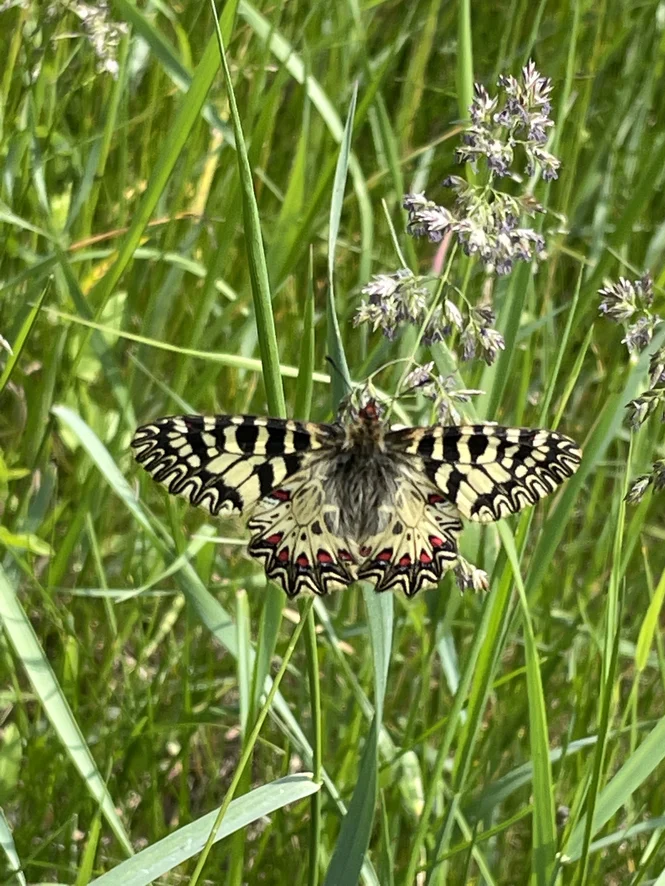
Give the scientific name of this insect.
Zerynthia polyxena
